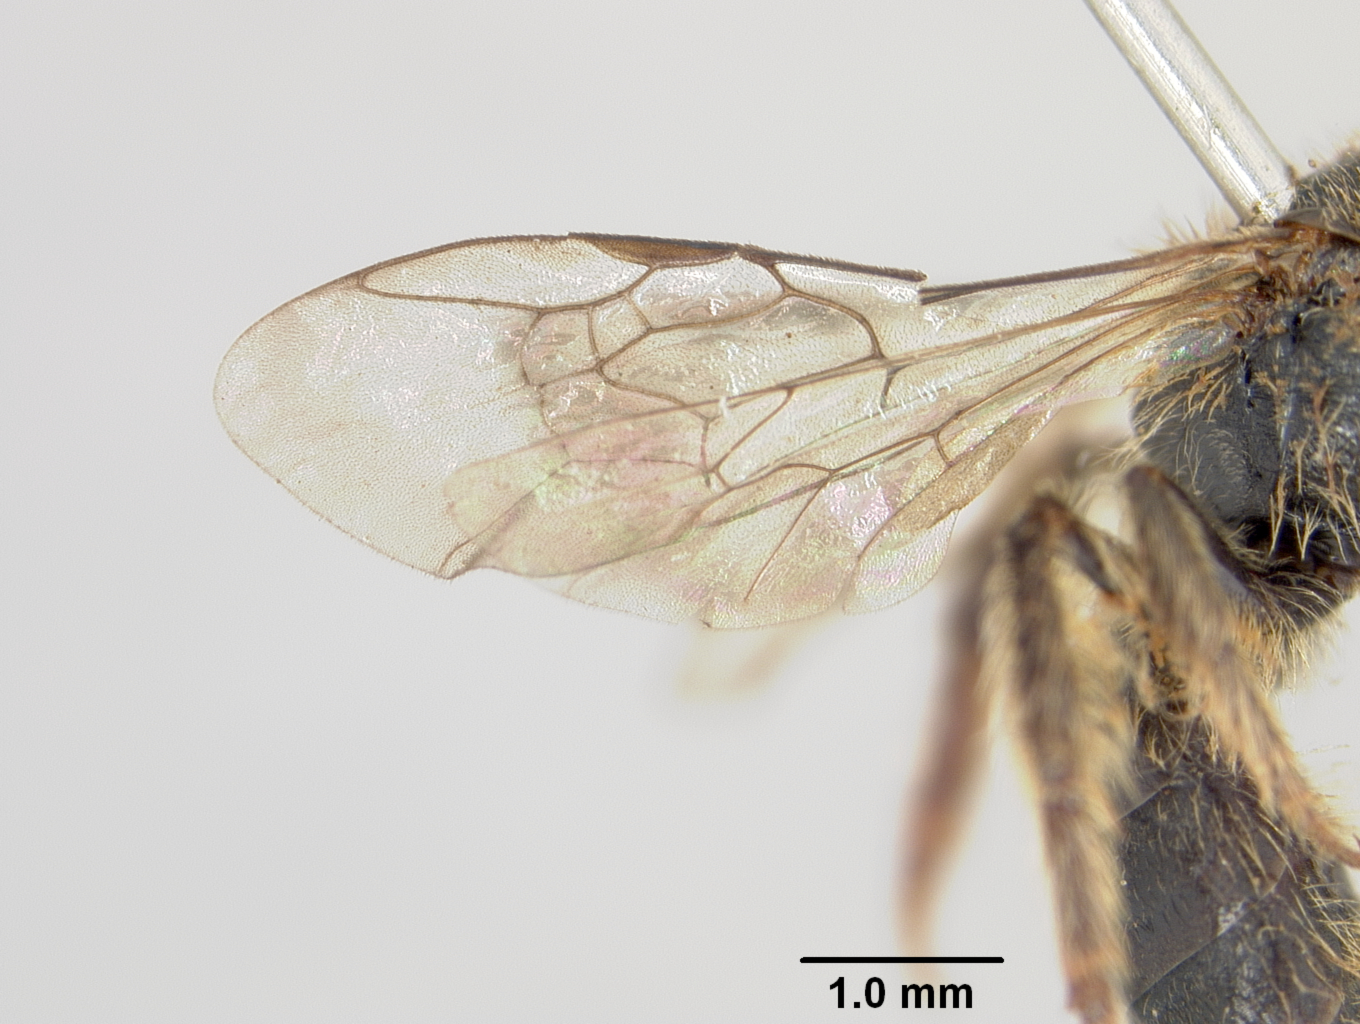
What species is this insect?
Halictus postlucens
